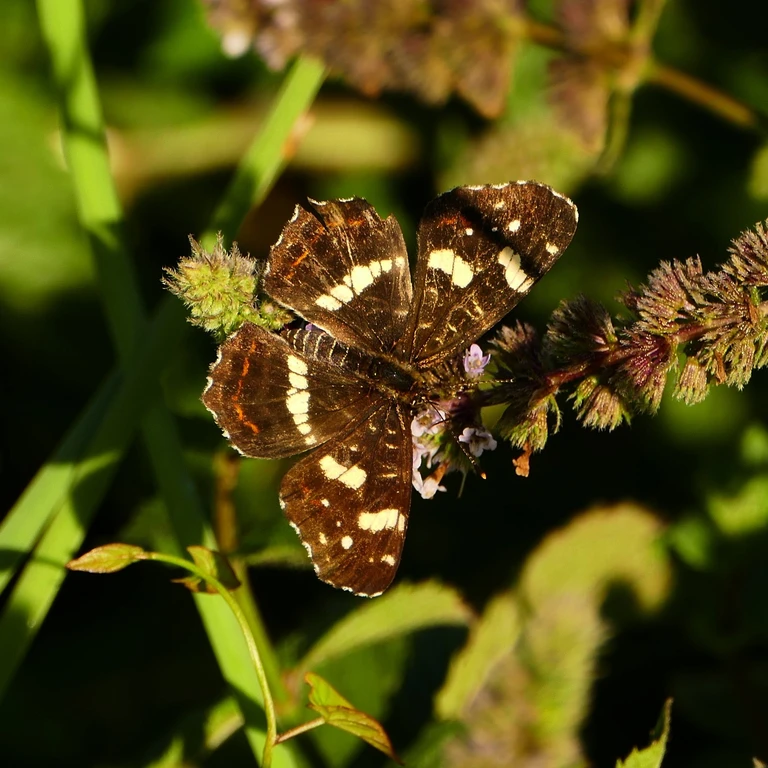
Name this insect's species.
Araschnia levana
